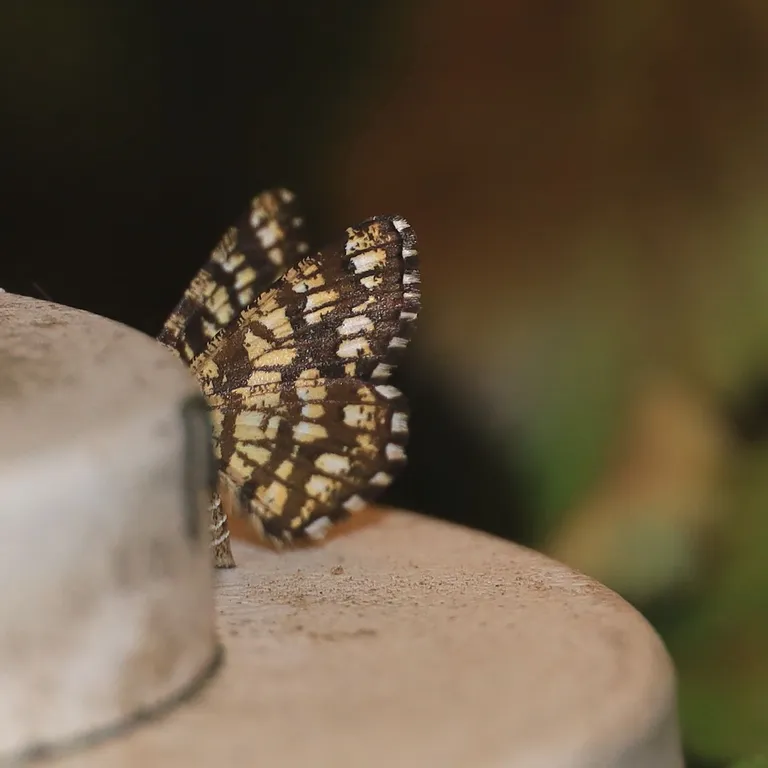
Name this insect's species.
Chiasmia clathrata
